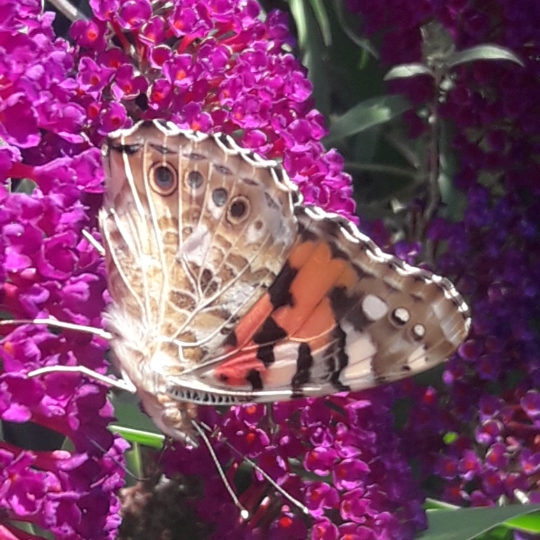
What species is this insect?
Vanessa cardui
